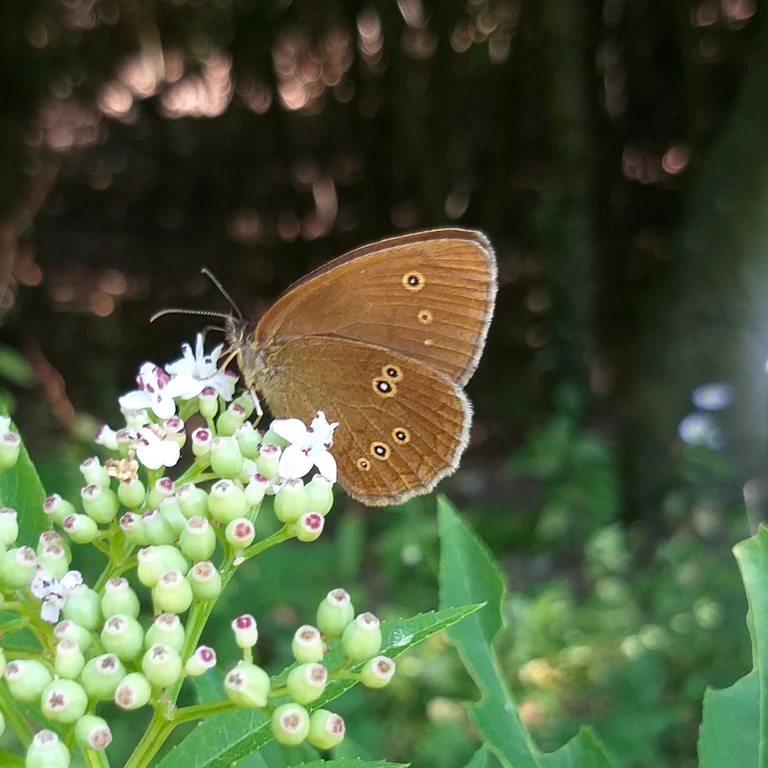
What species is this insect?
Aphantopus hyperantus
